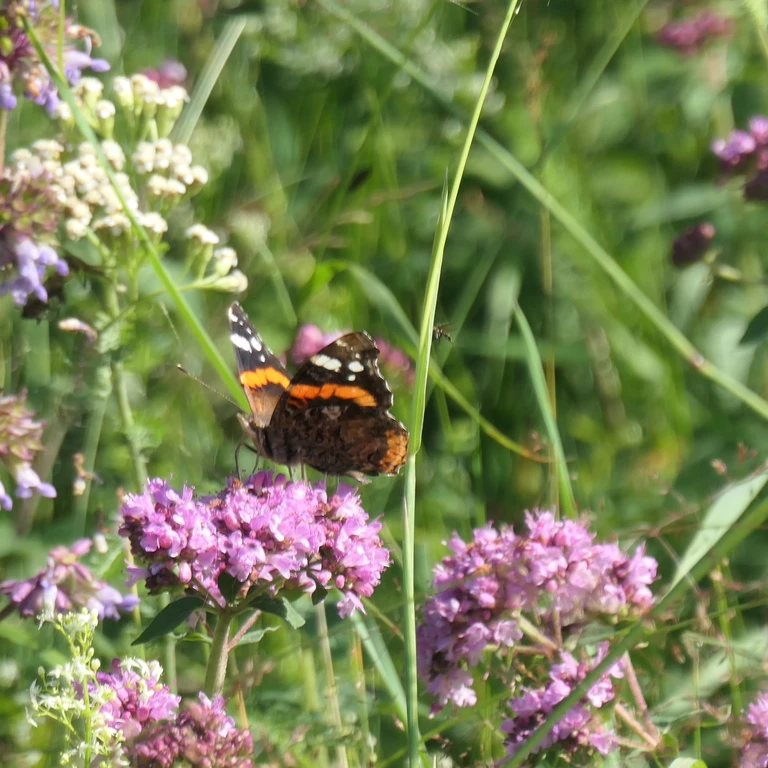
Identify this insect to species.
Vanessa atalanta
